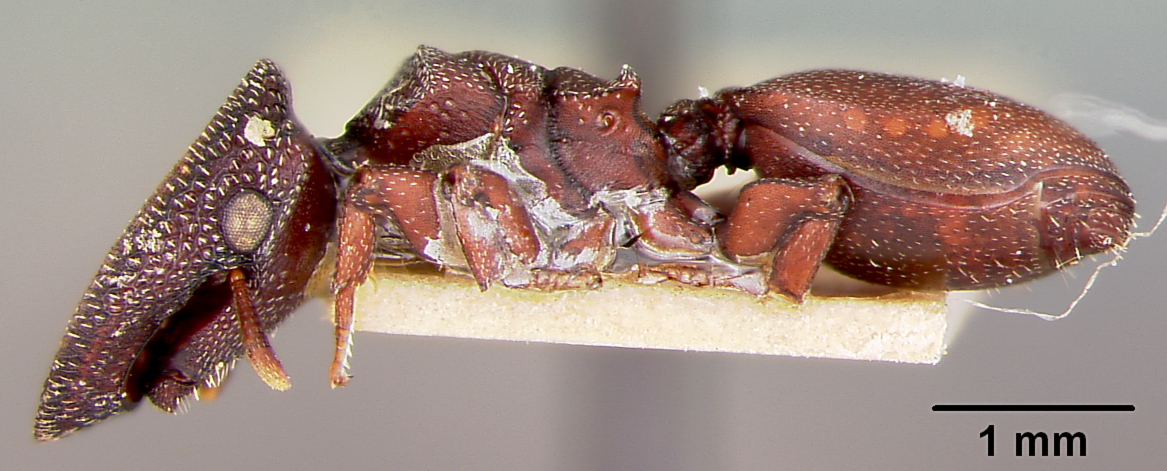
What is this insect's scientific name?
Cryptocerus varians
